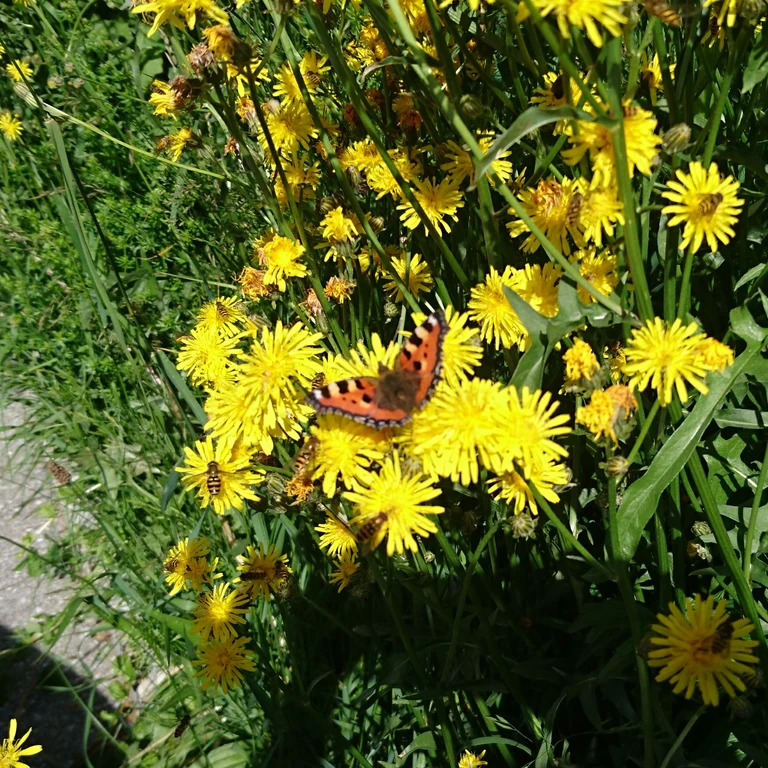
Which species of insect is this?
Aglais urticae
